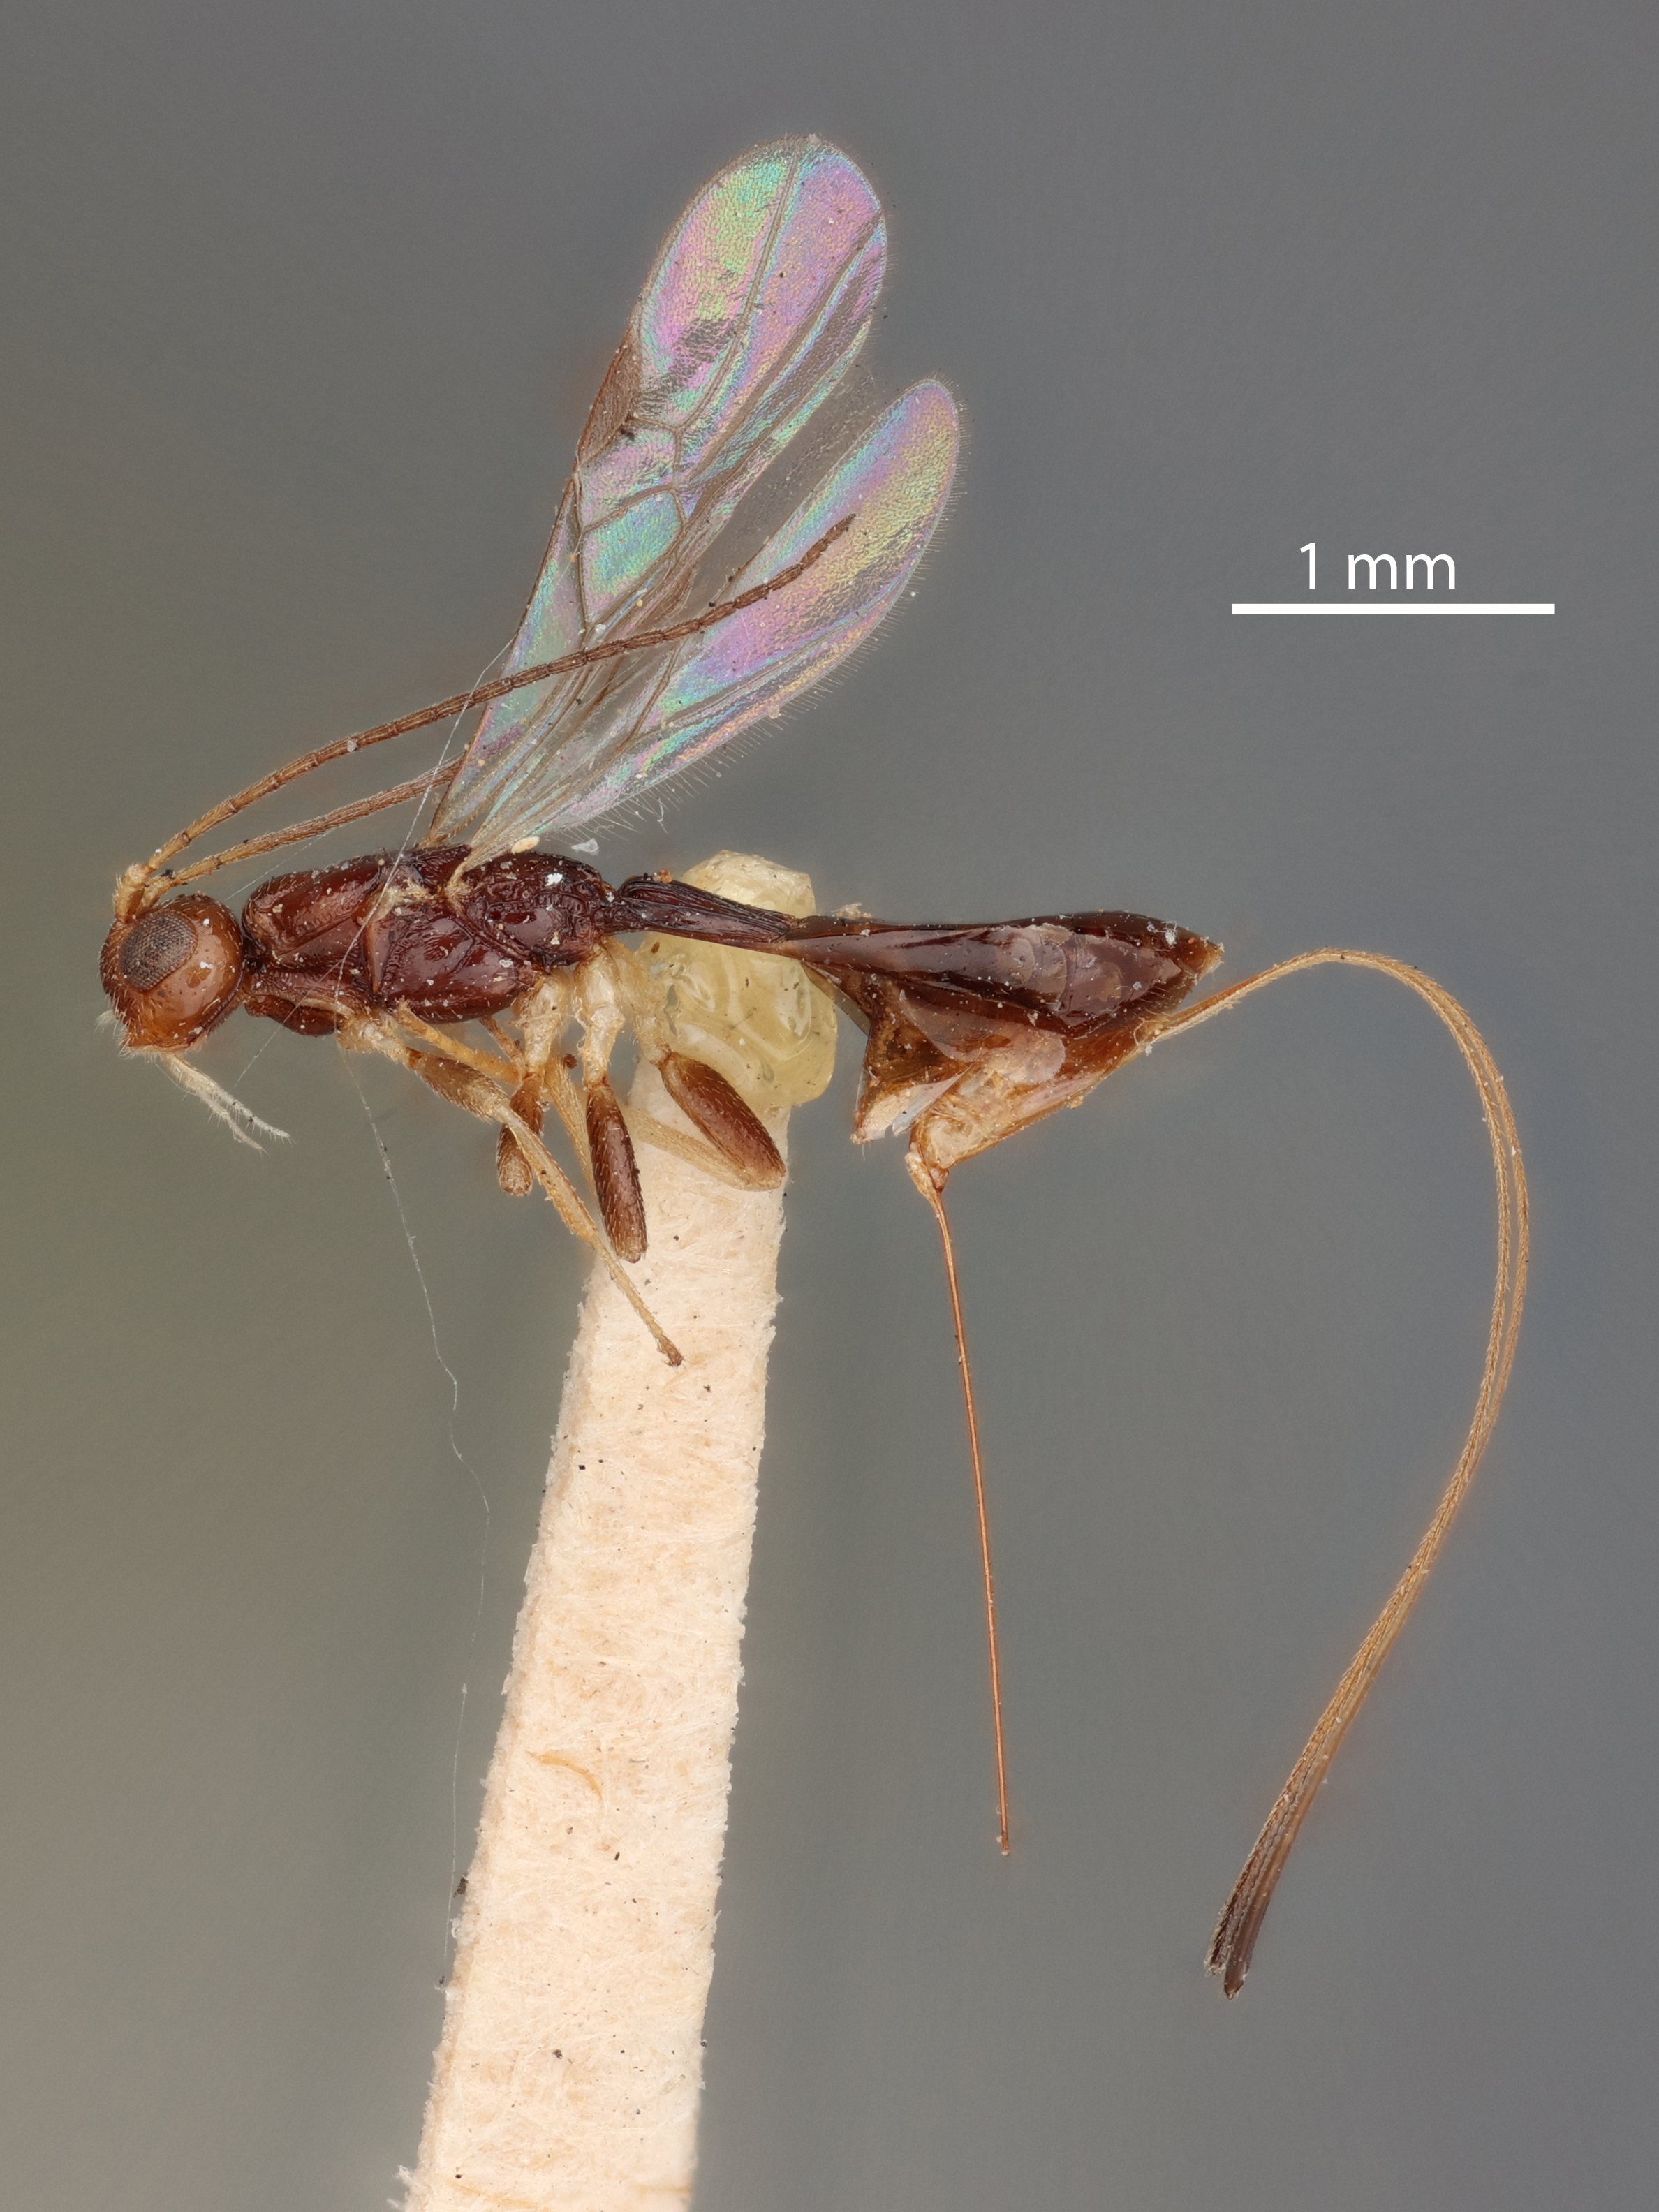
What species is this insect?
Ecphylus texanus
